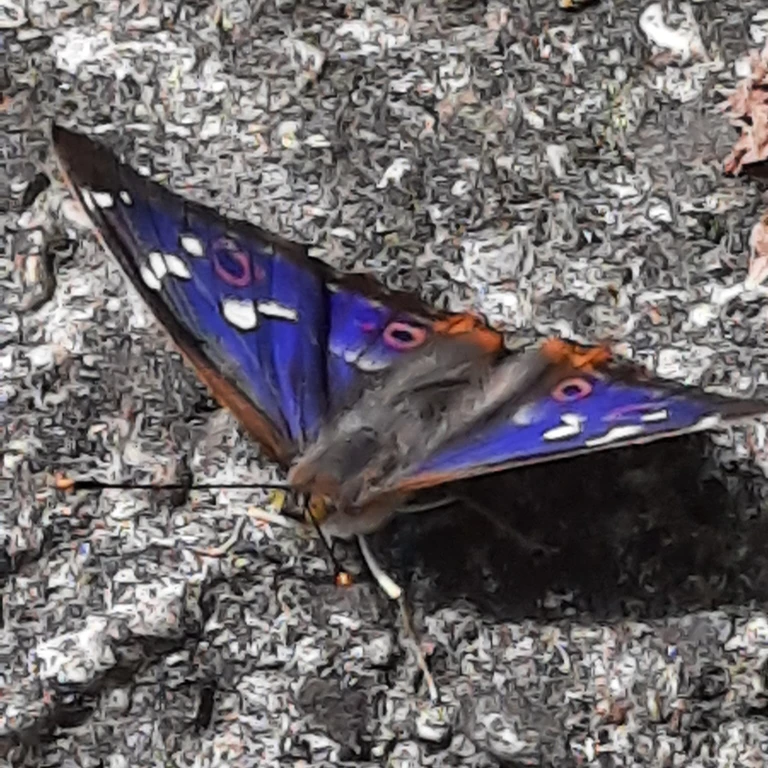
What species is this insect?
Apatura ilia
